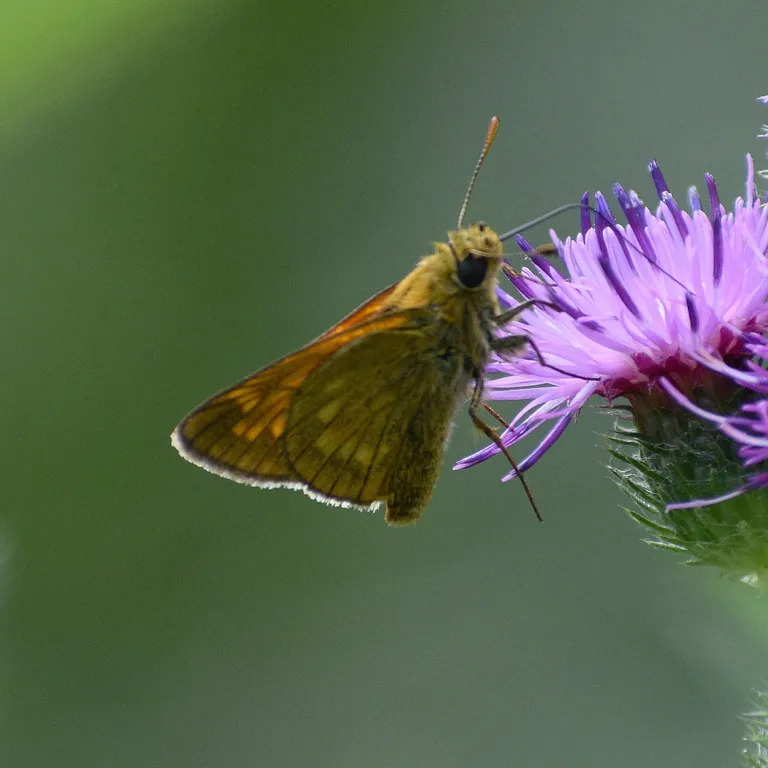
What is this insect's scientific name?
Ochlodes sylvanus (also Ochlodes venata)
